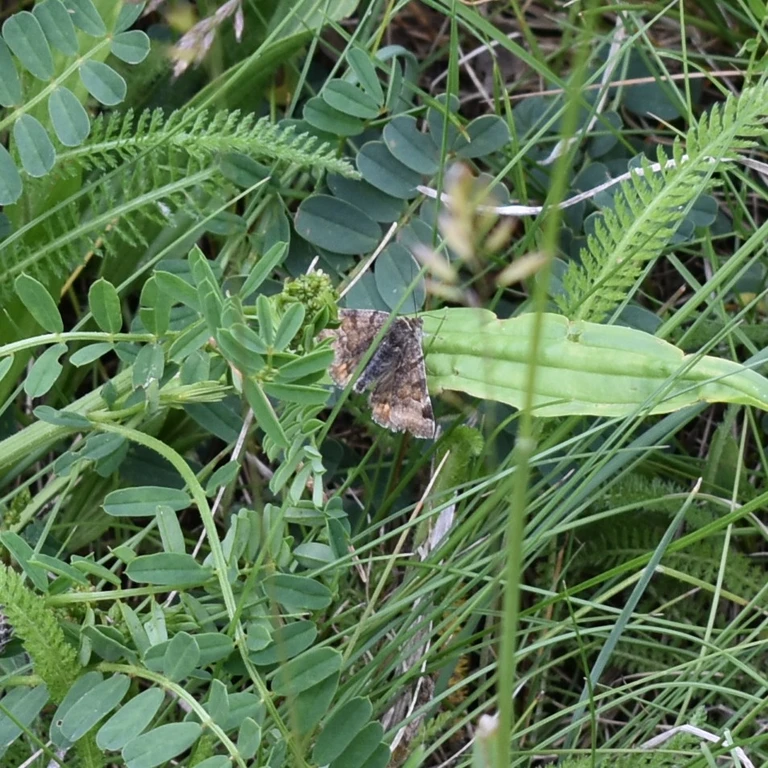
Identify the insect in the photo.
Euclidia glyphica
